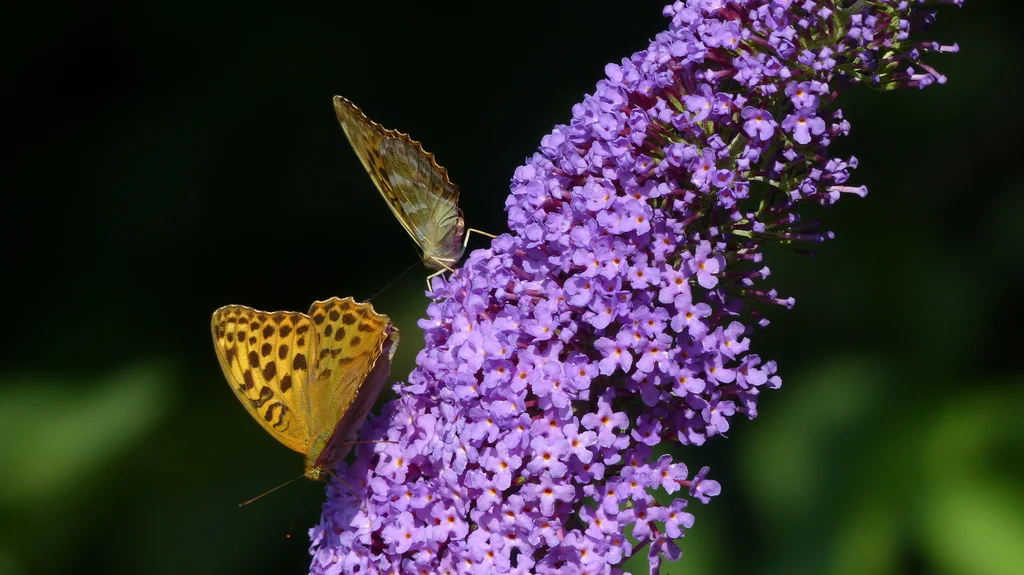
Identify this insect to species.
Argynnis paphia
